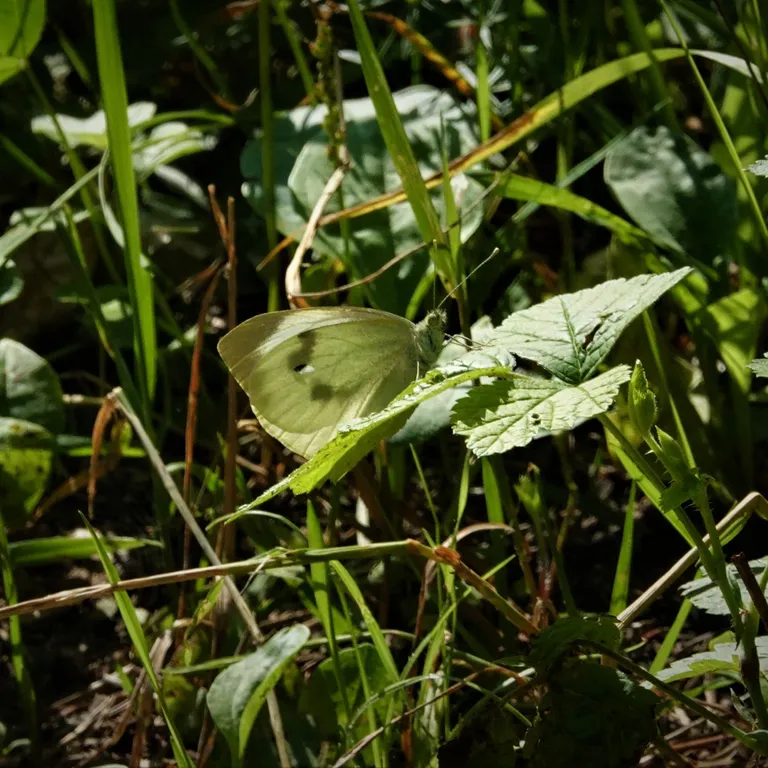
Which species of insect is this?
Pieris brassicae
